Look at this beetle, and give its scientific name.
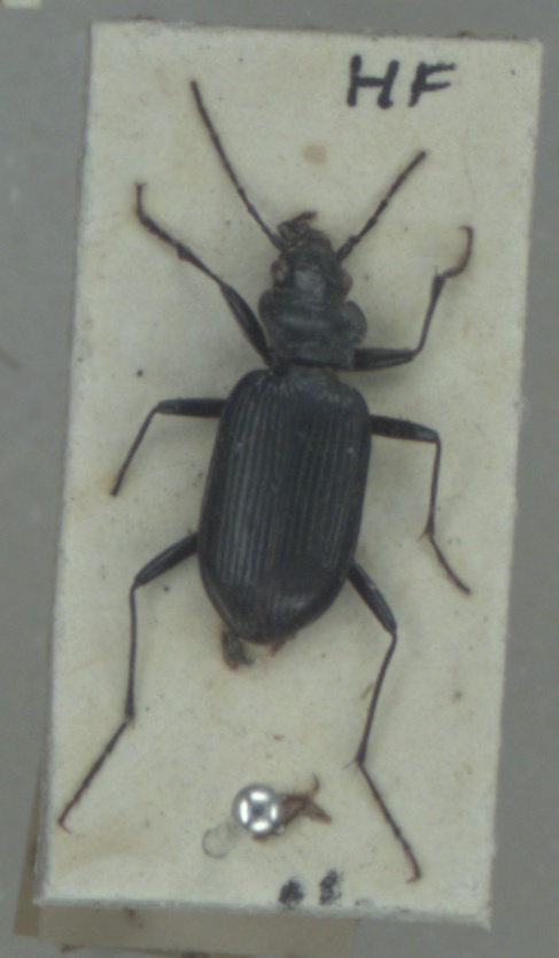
Nebria rufescens
